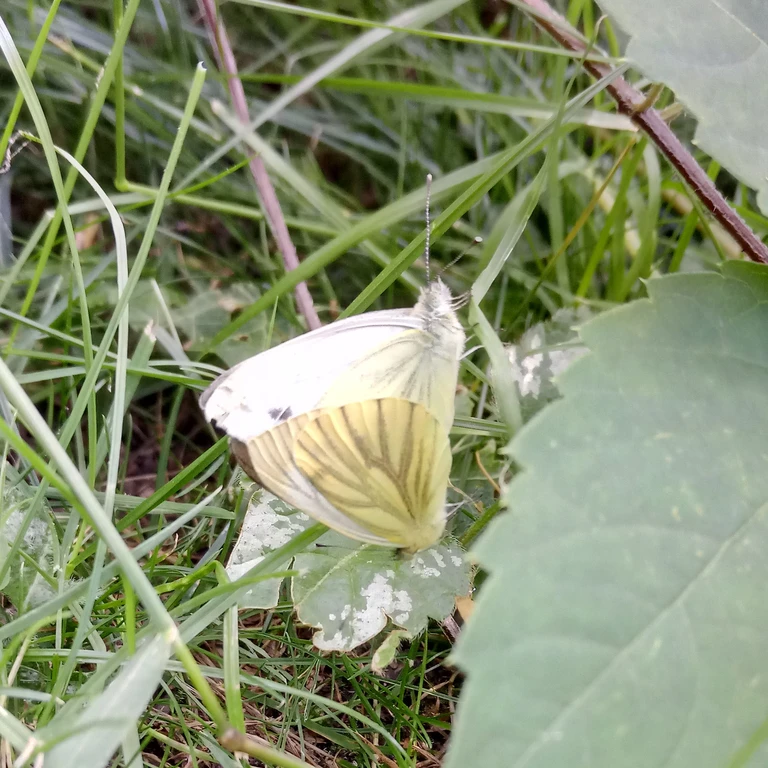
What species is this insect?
Pieris napi
